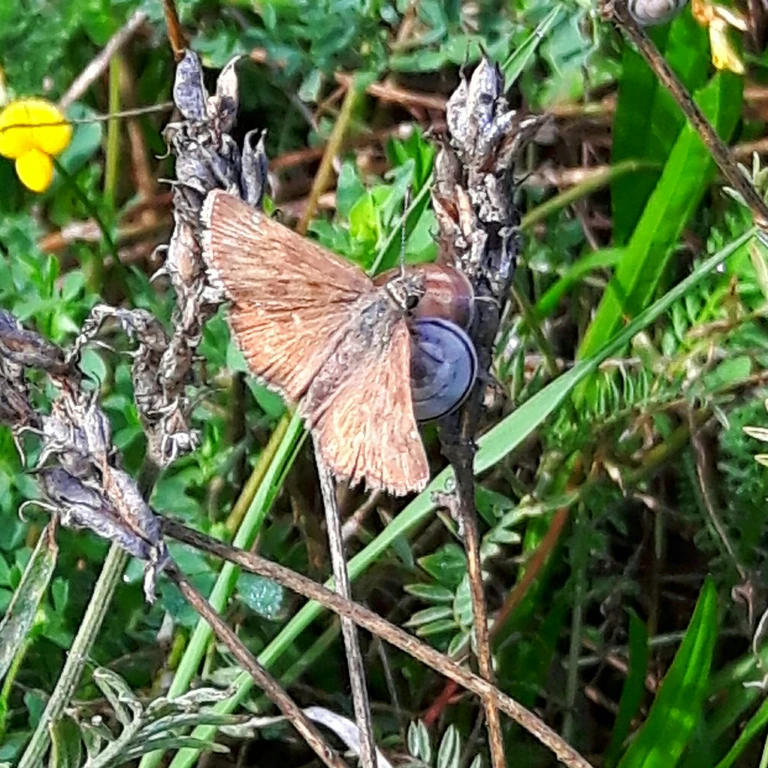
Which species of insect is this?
Erynnis tages
